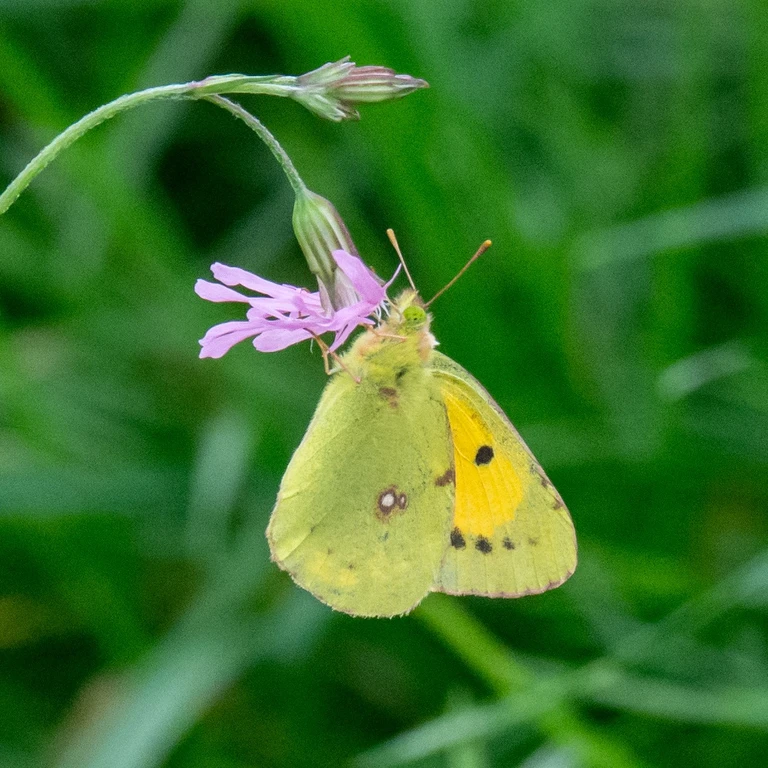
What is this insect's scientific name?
Colias croceus
